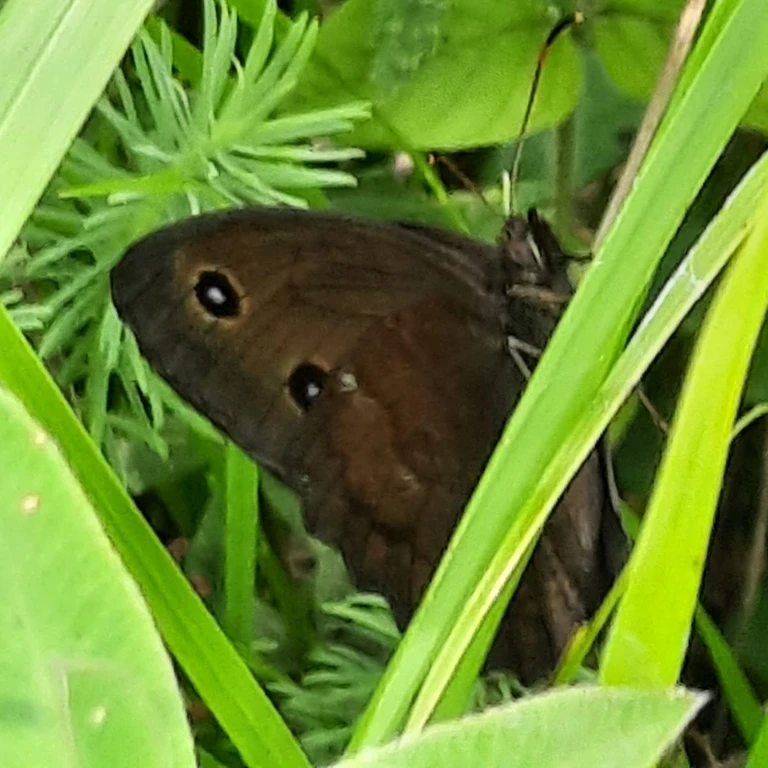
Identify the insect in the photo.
Minois dryas
